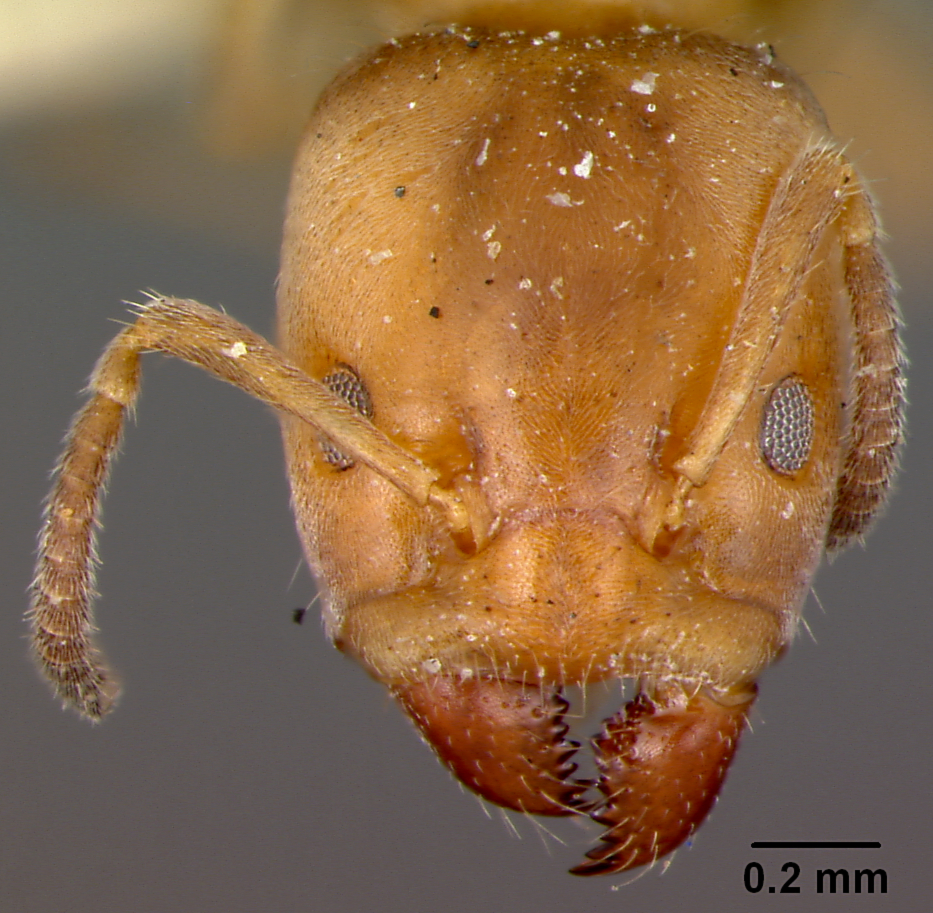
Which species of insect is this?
Azteca instabilis
